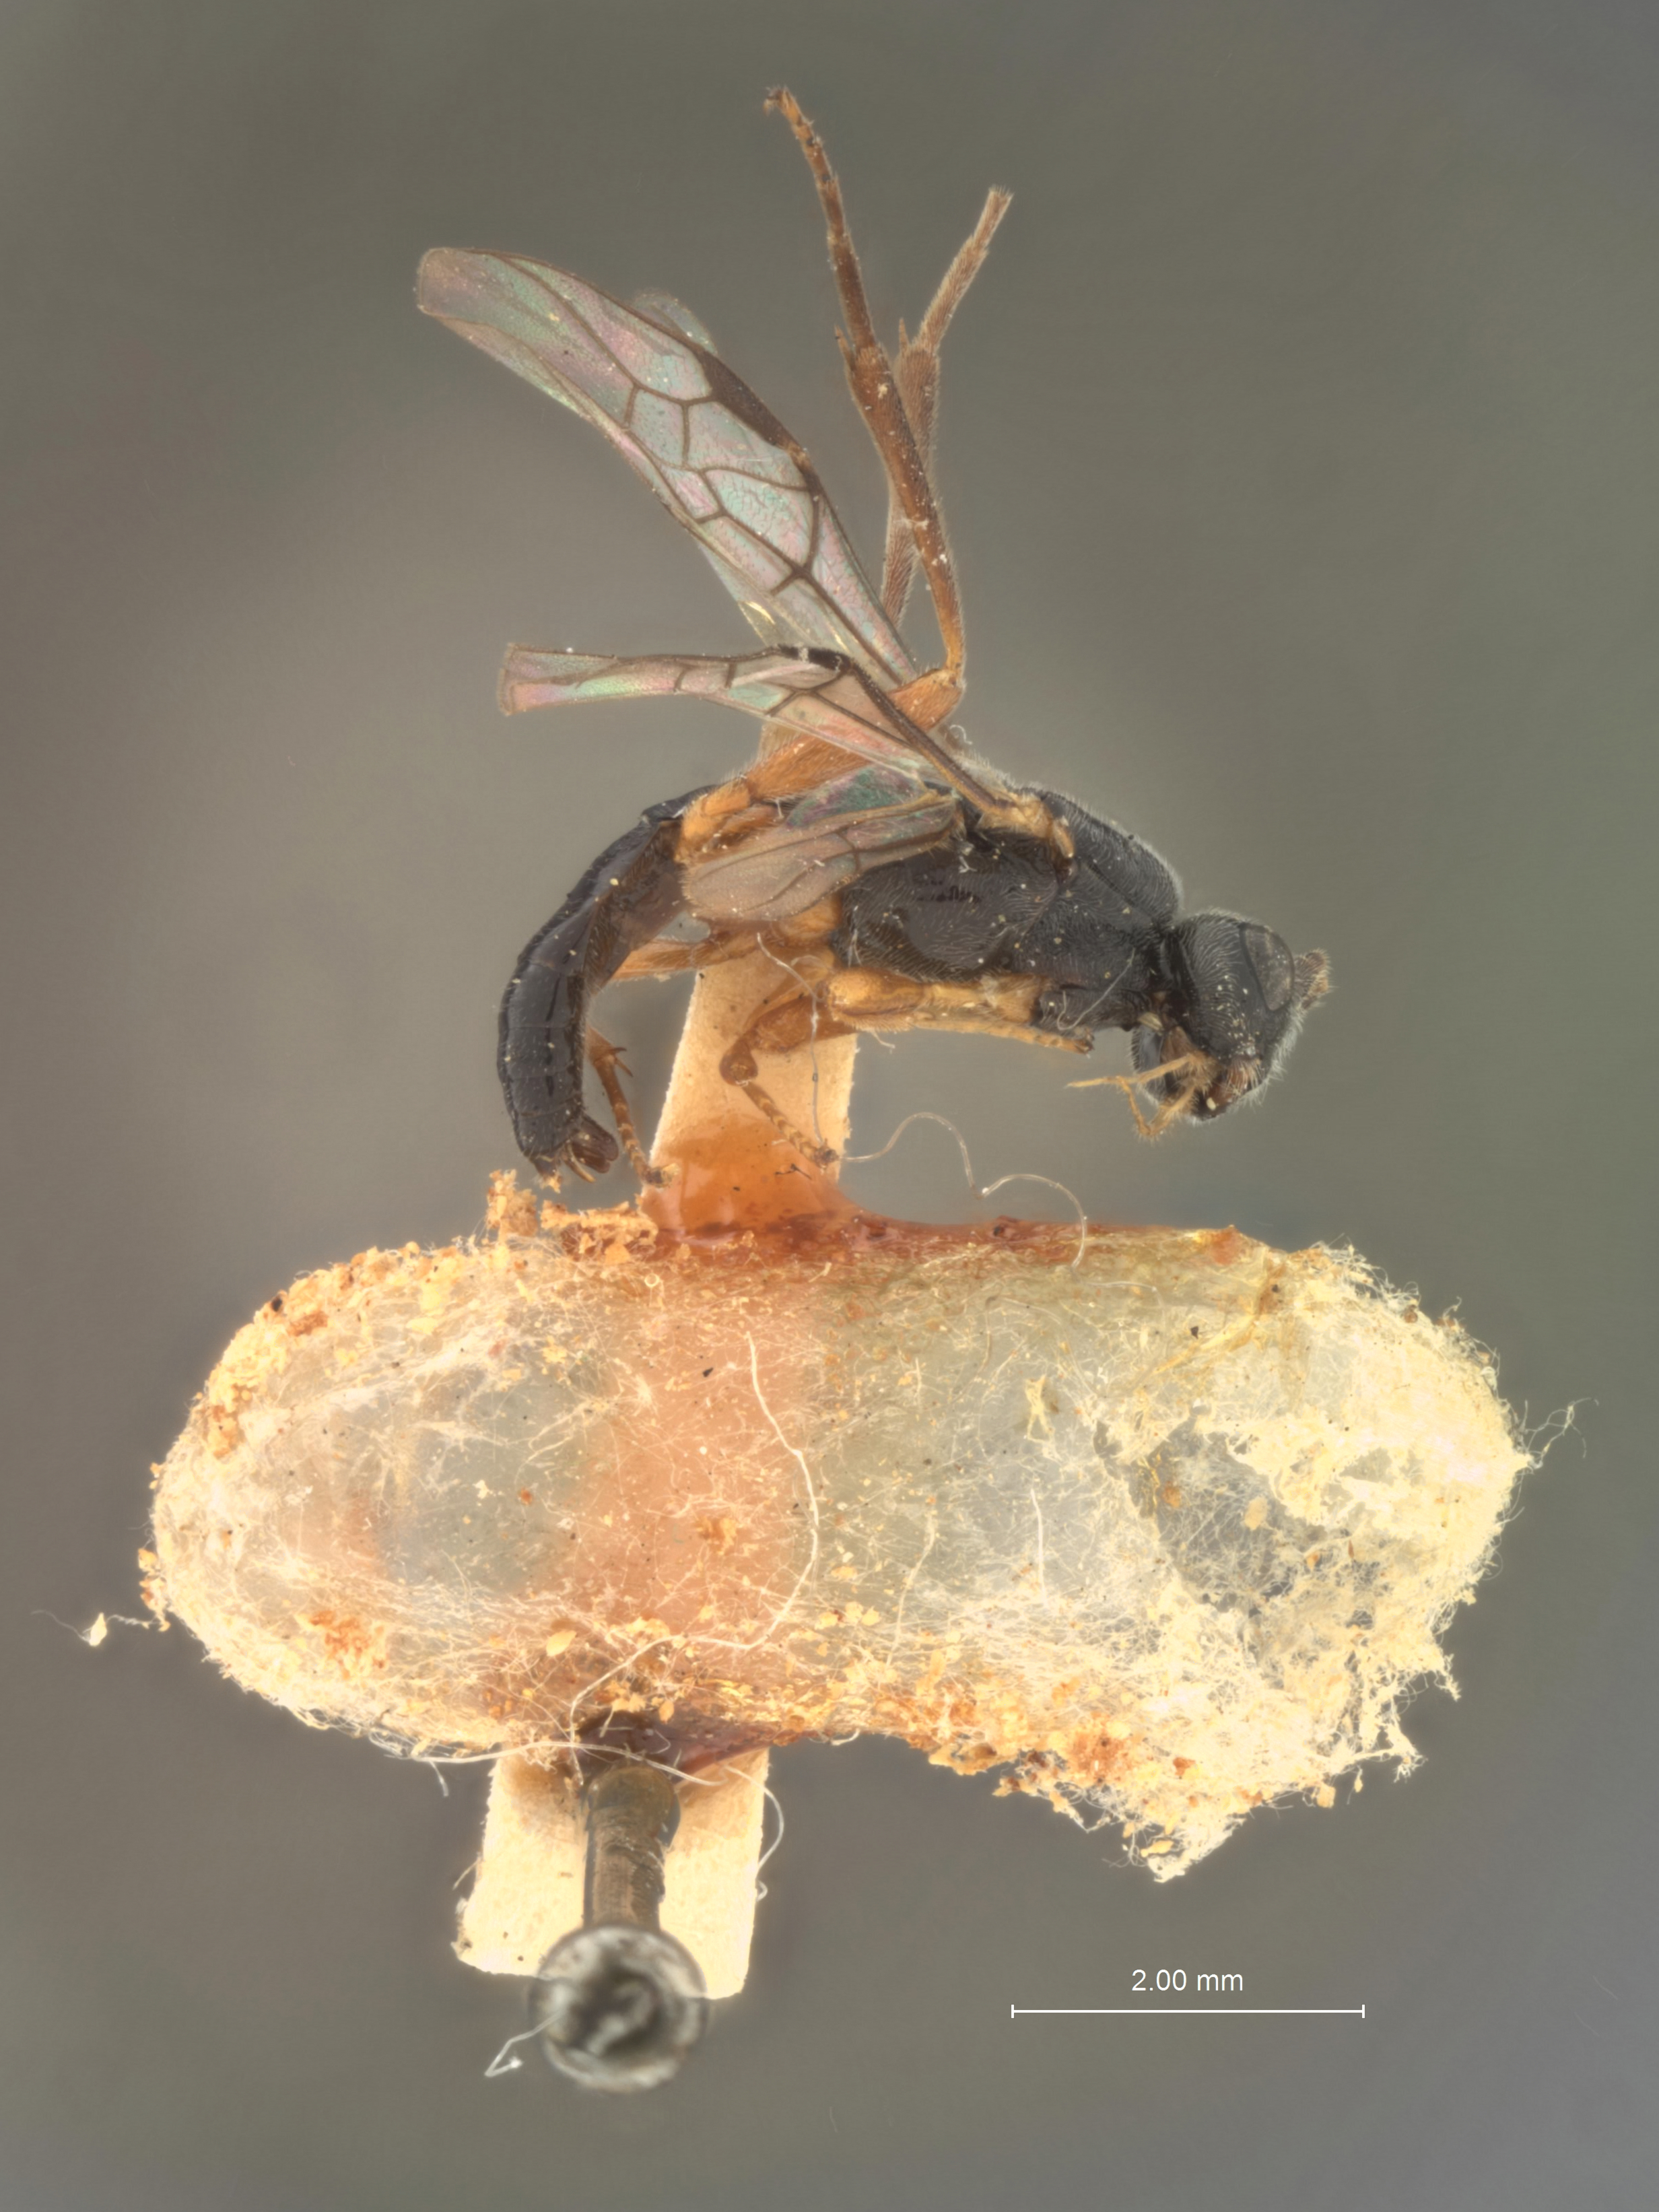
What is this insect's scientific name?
Diospilus neoclyti
